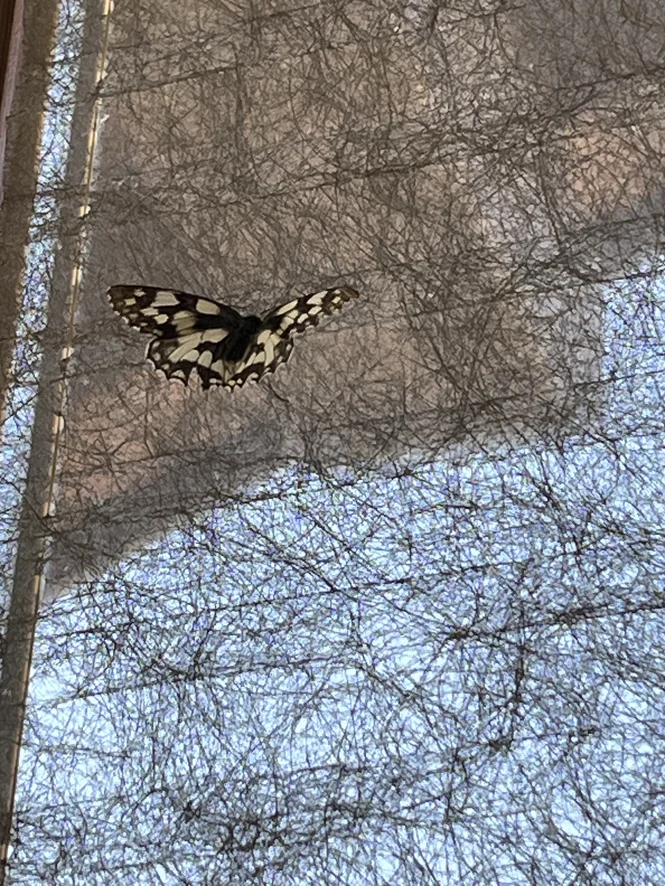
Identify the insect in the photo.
Melanargia galathea
